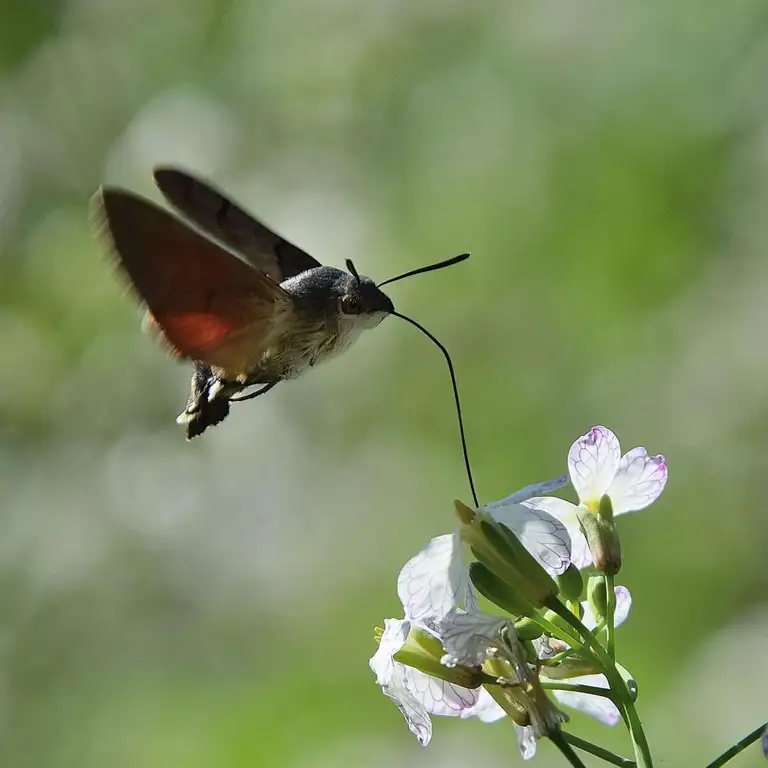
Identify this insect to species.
Macroglossum stellatarum
